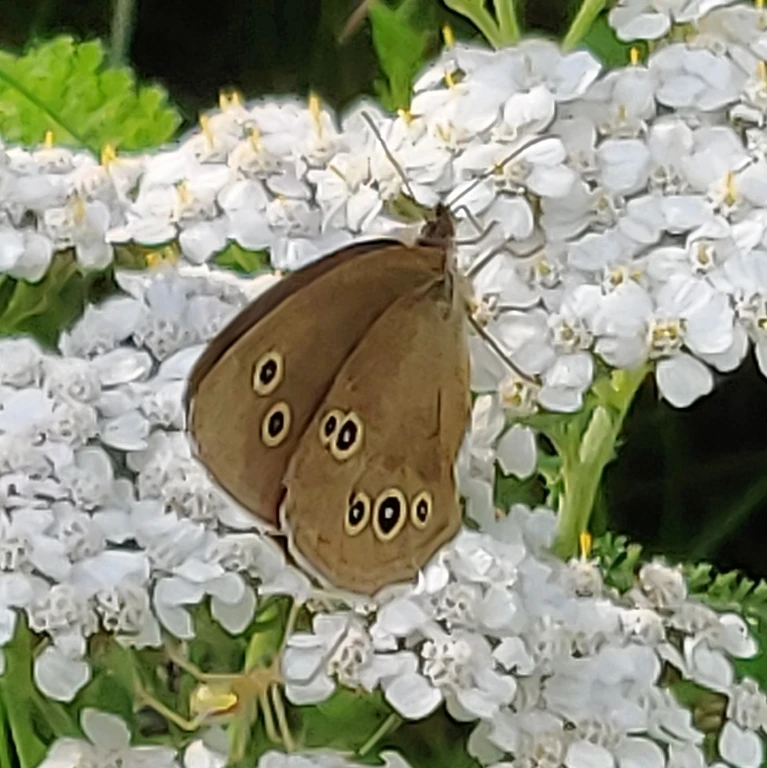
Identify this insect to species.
Aphantopus hyperantus
